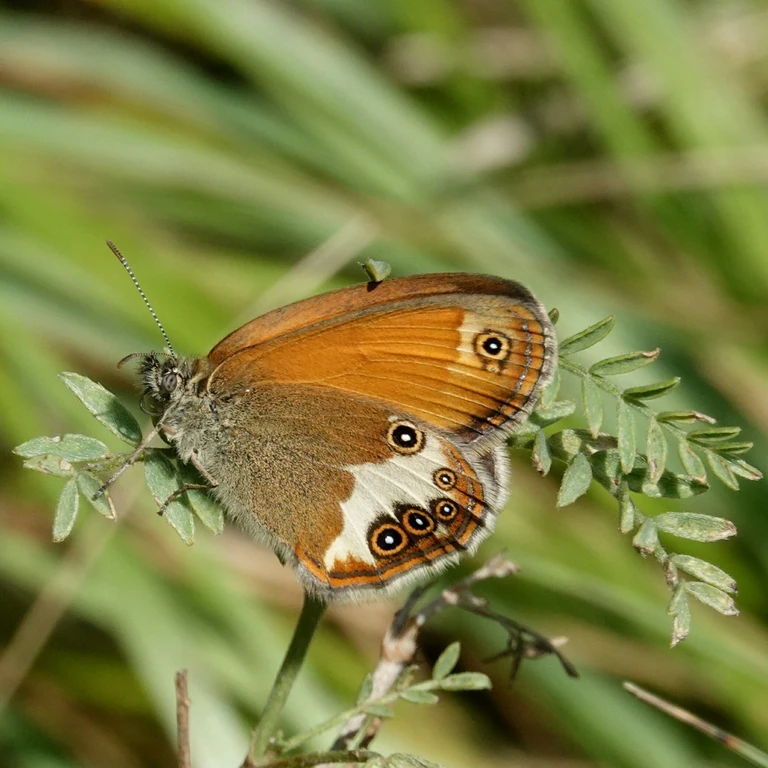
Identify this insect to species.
Coenonympha arcania
